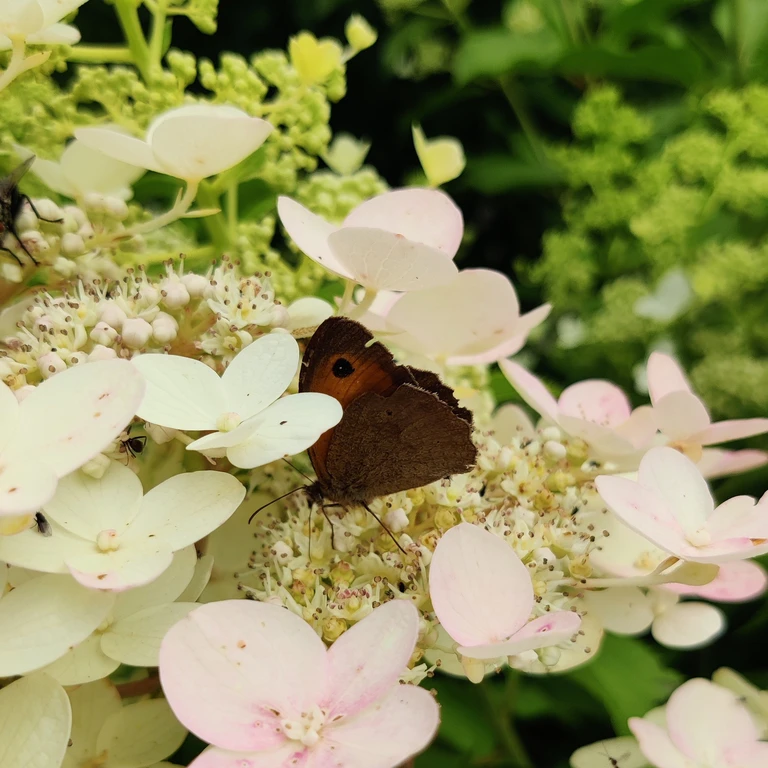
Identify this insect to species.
Maniola jurtina
